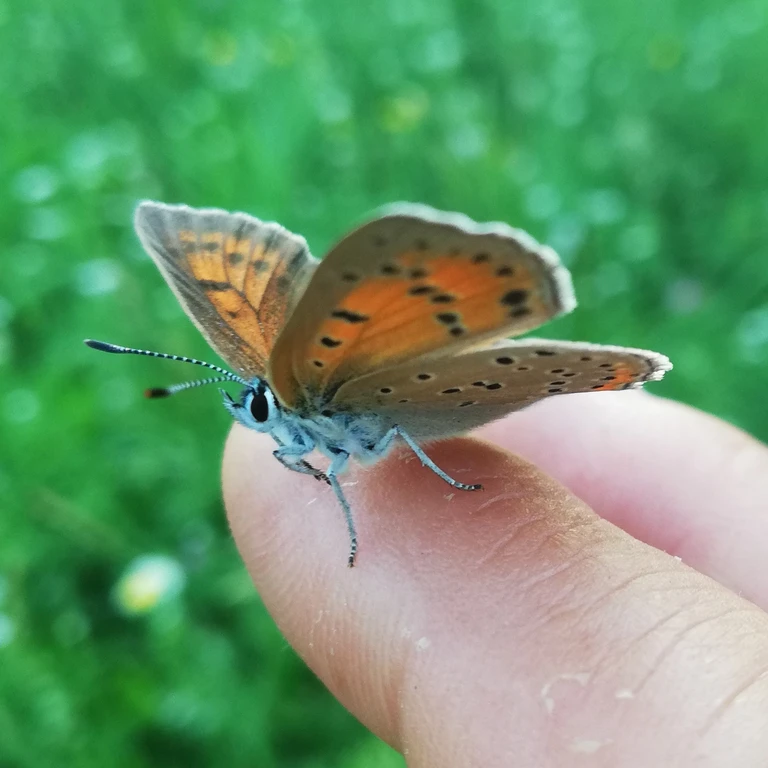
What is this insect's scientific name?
Lycaena hippothoe (also Palaeochrysophanus hippothoe)
